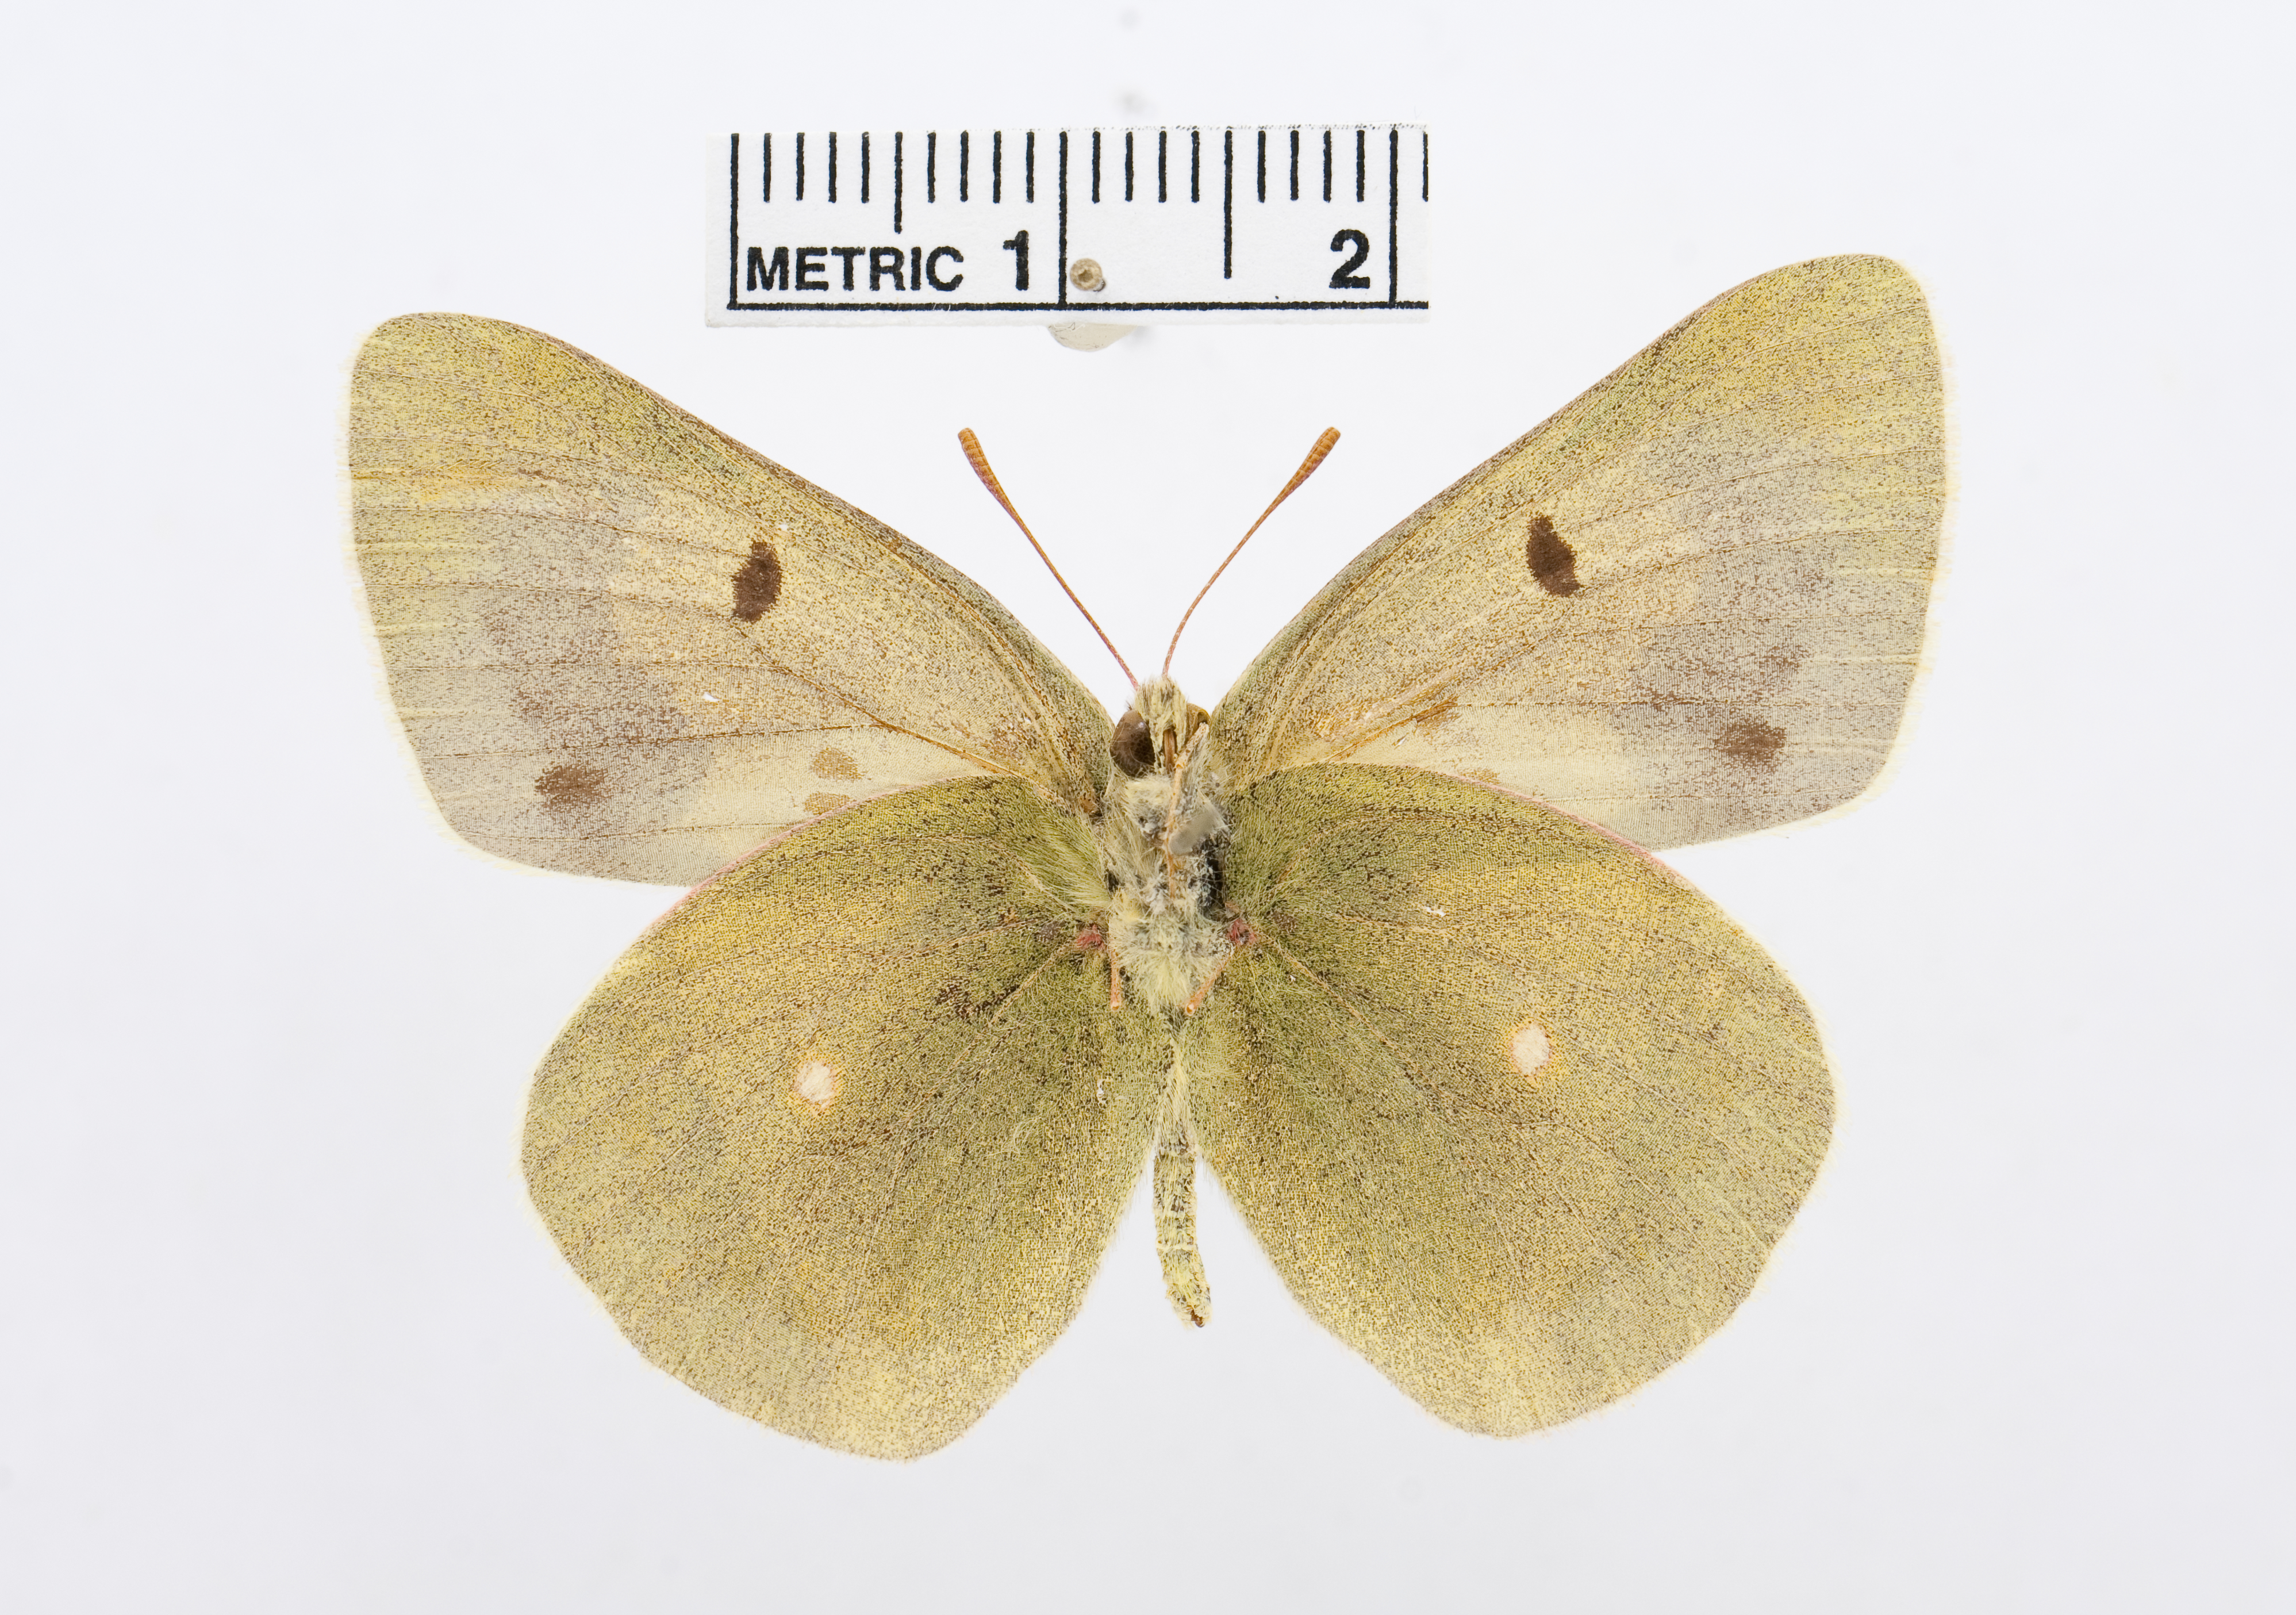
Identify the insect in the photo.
Colias arida
